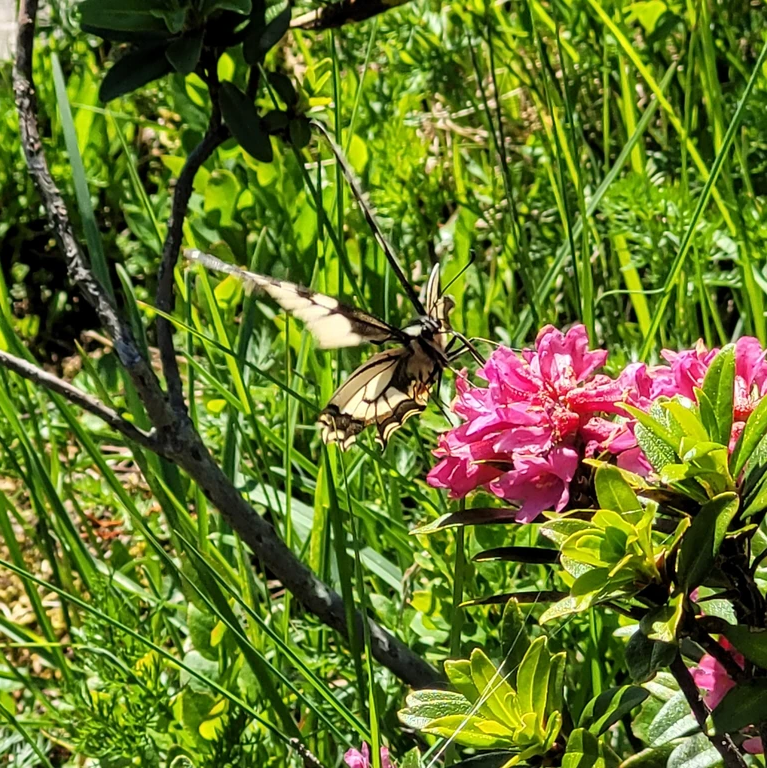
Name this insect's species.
Papilio machaon
